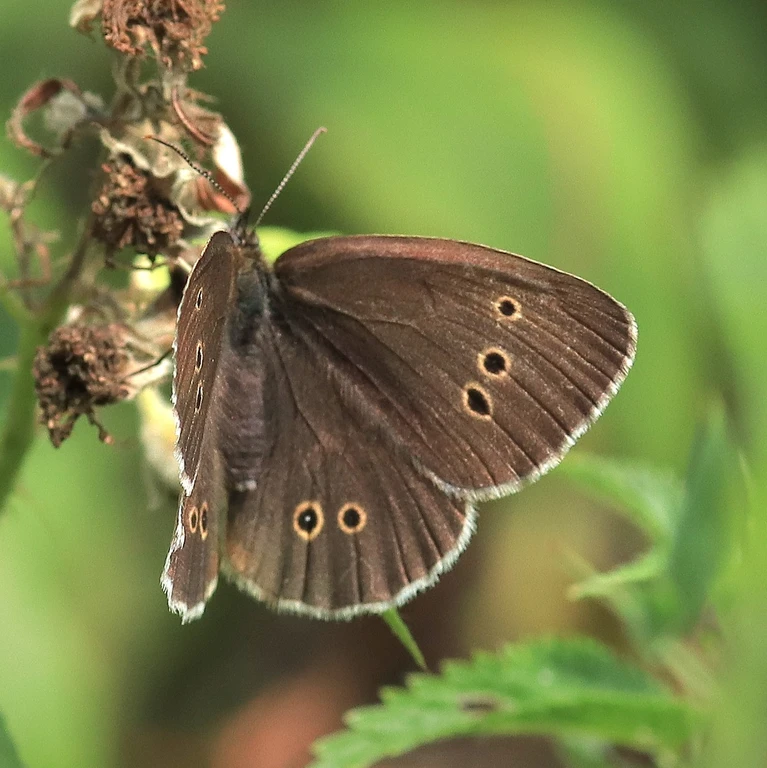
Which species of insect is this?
Aphantopus hyperantus
